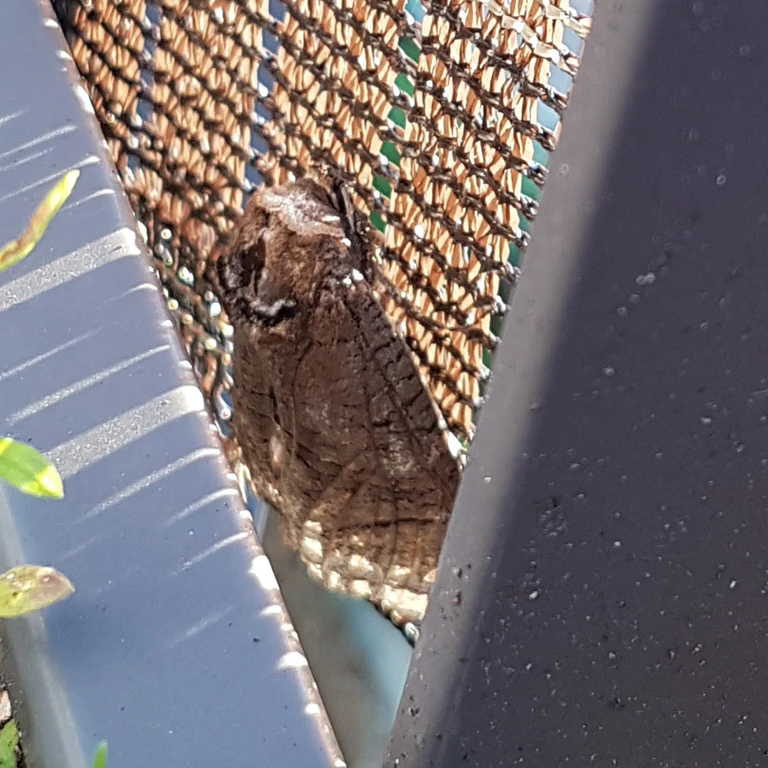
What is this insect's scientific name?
Cossus cossus
